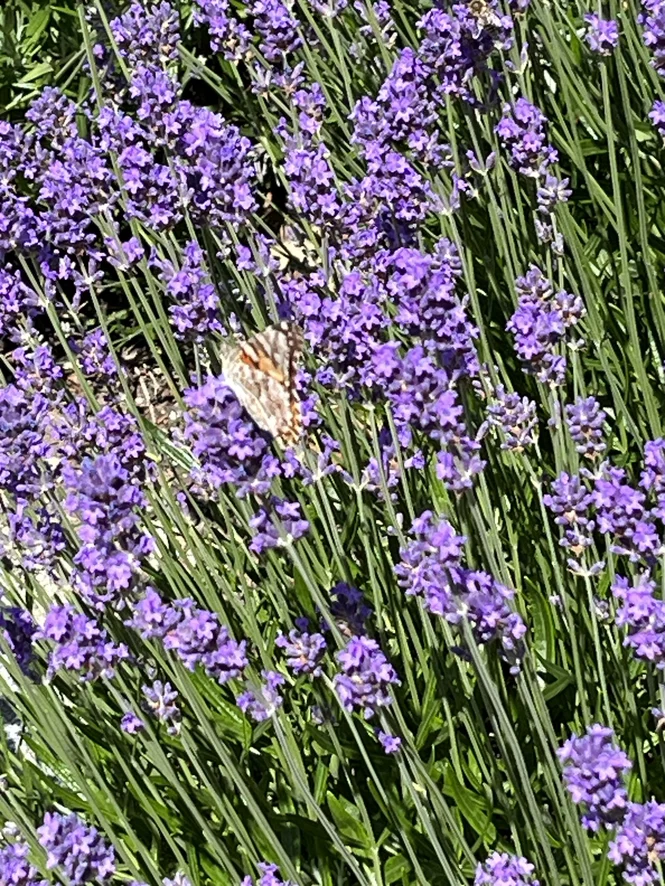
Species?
Vanessa cardui
